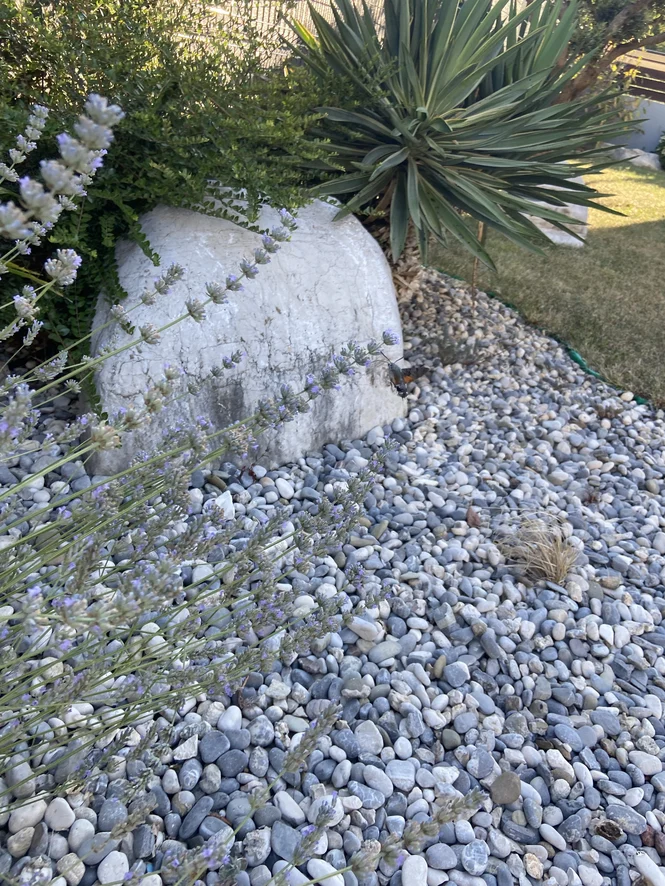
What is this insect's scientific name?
Macroglossum stellatarum
